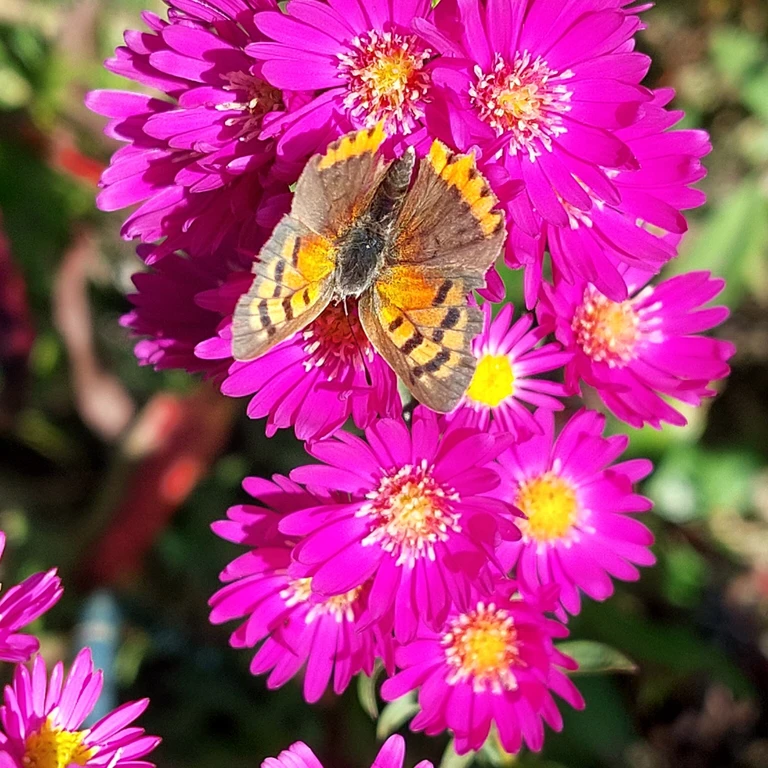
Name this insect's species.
Lycaena phlaeas
